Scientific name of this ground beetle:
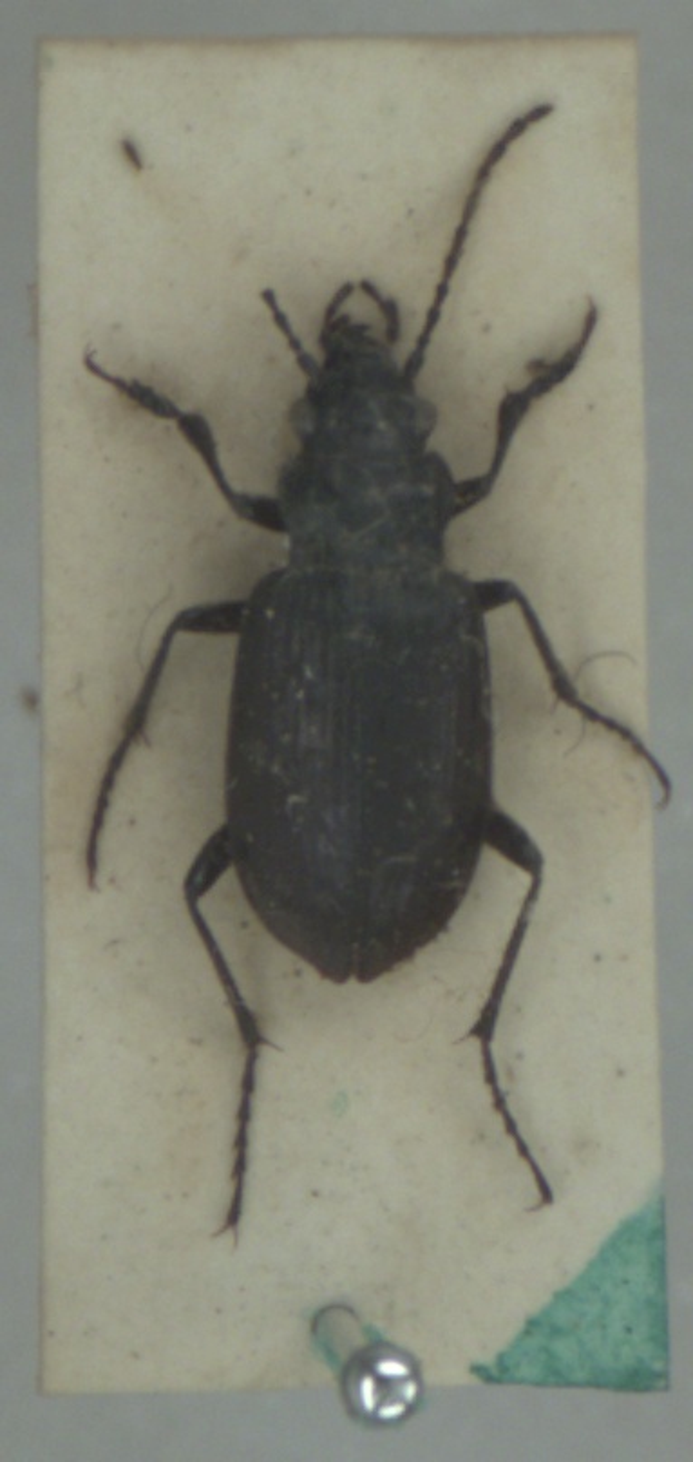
Pelophila borealis
